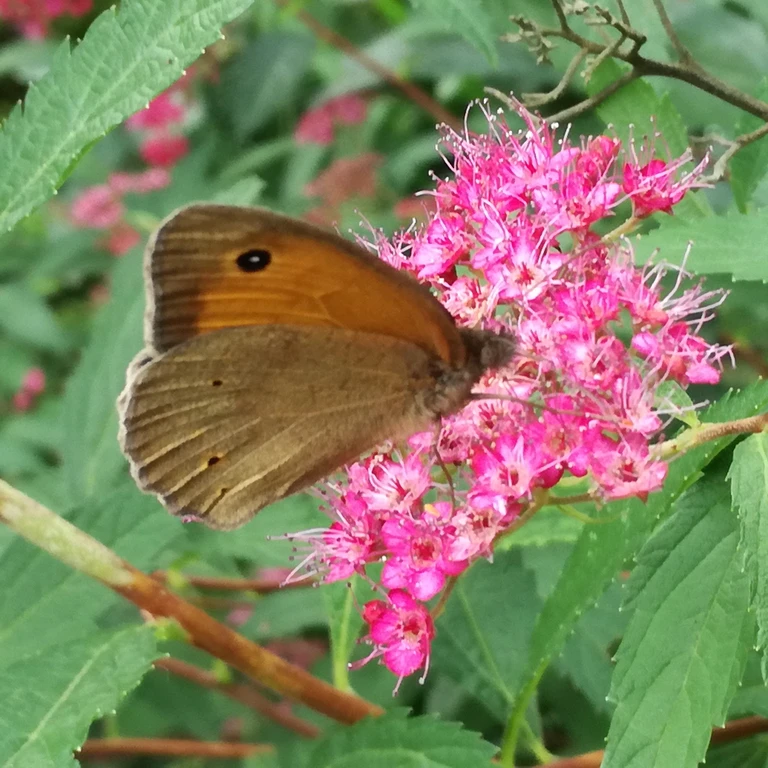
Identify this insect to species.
Maniola jurtina
